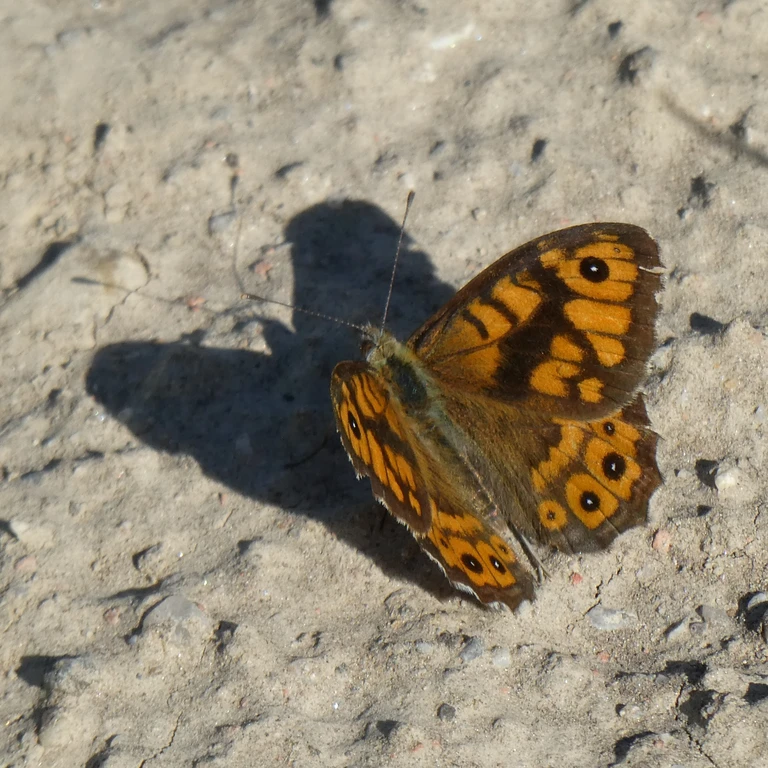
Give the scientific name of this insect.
Lasiommata megera (also Pararge megera)
